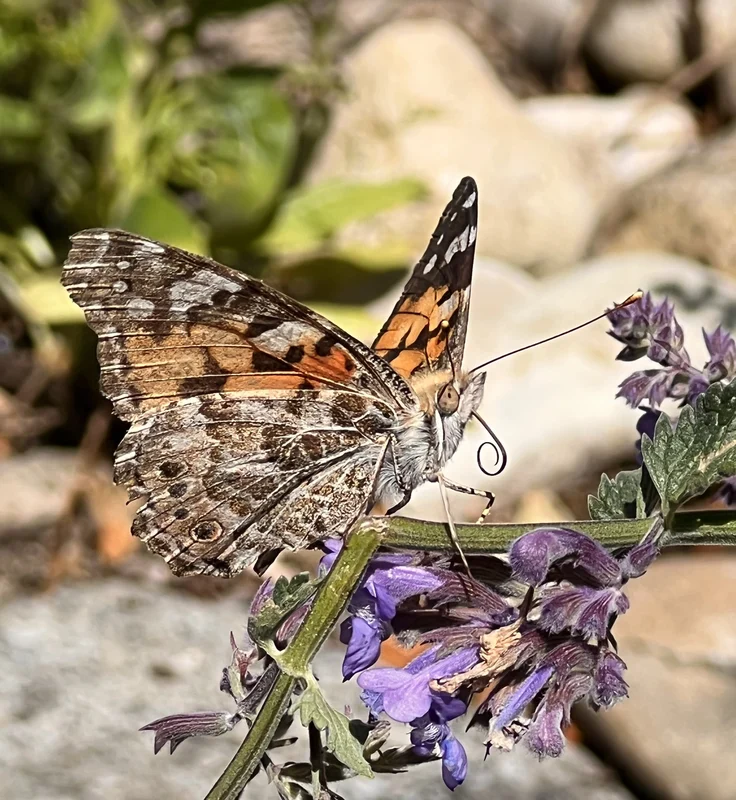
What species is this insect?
Vanessa cardui
